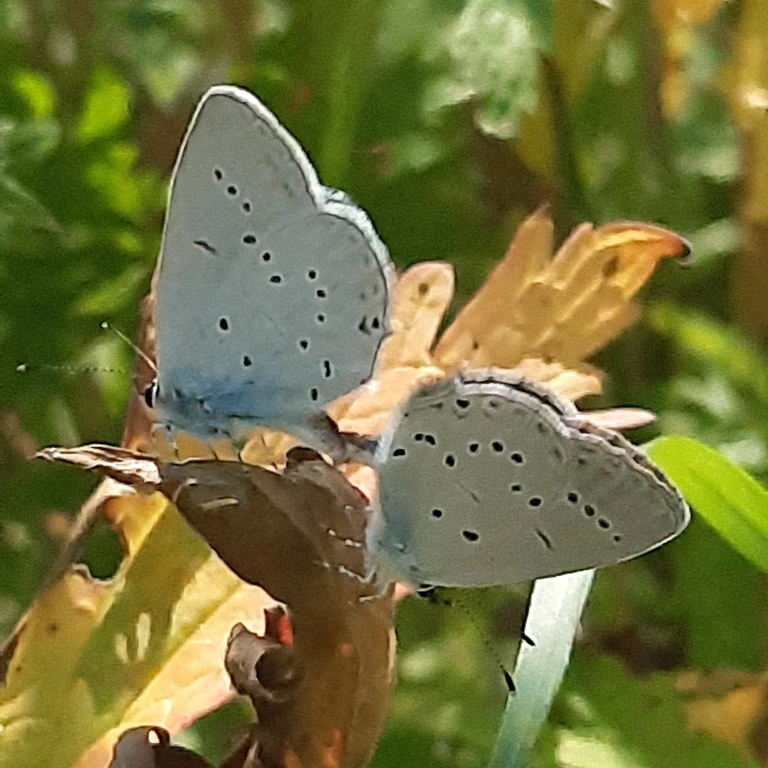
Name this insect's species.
Cupido decolorata (also Elkalyce decolorata)
